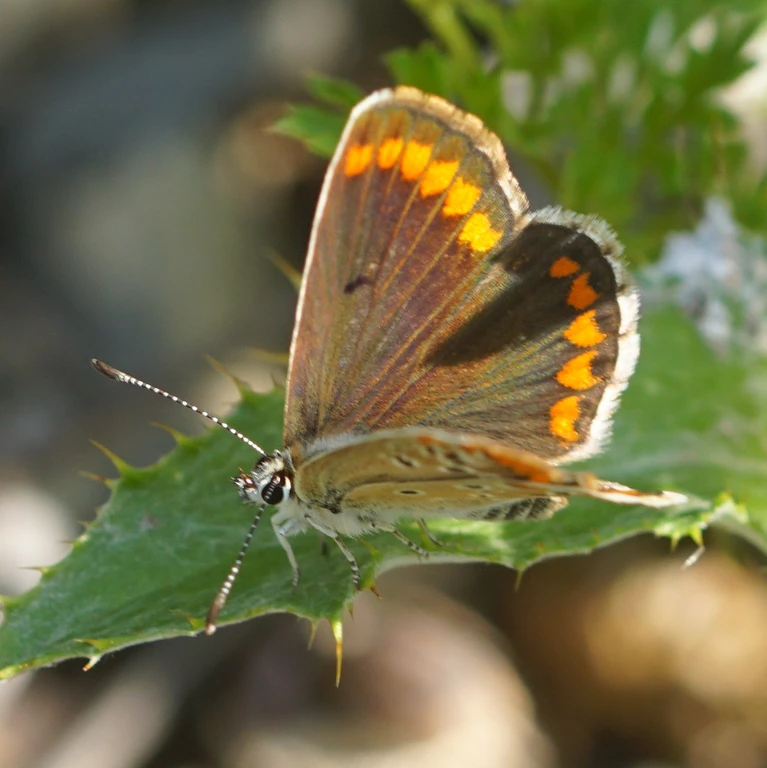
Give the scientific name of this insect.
Aricia agestis/artaxerxes
